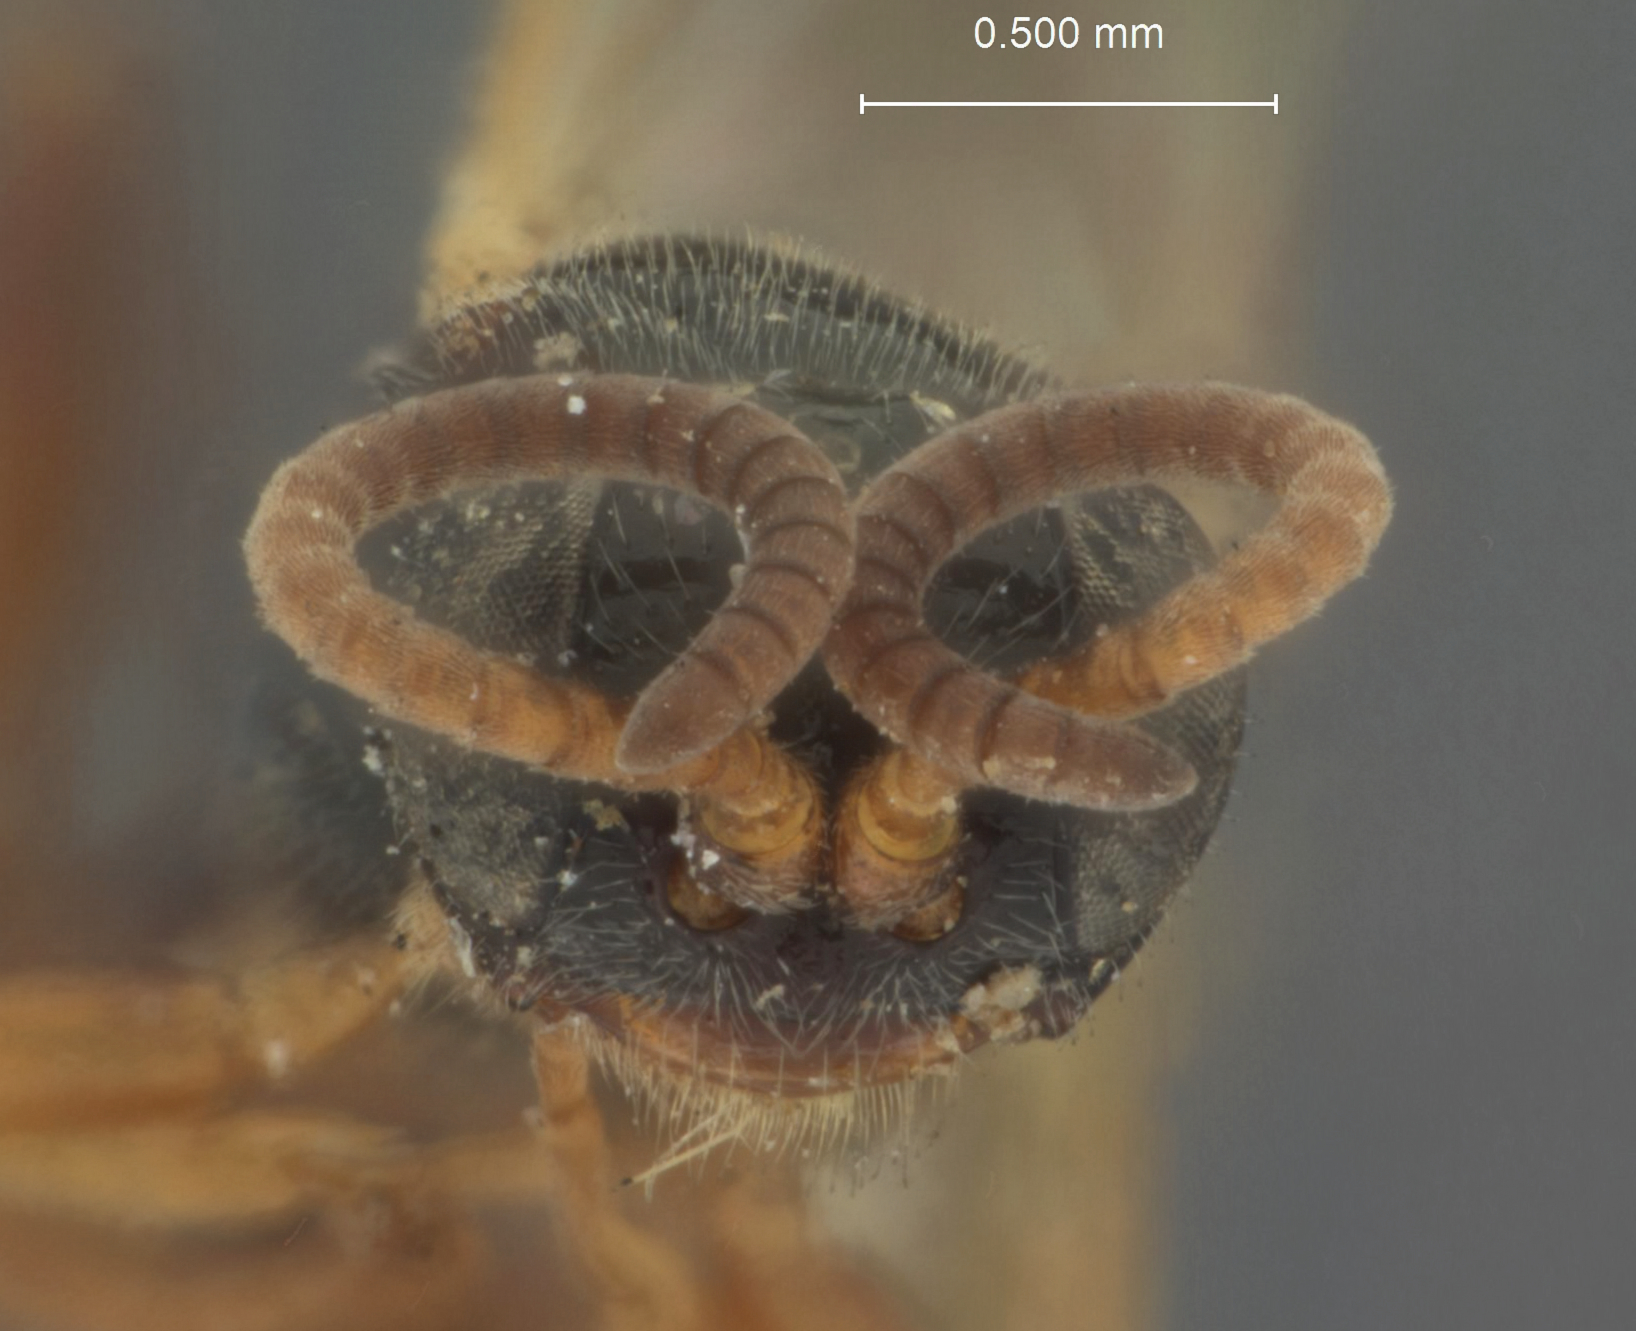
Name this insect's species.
Ischyrocnemis pacificus
